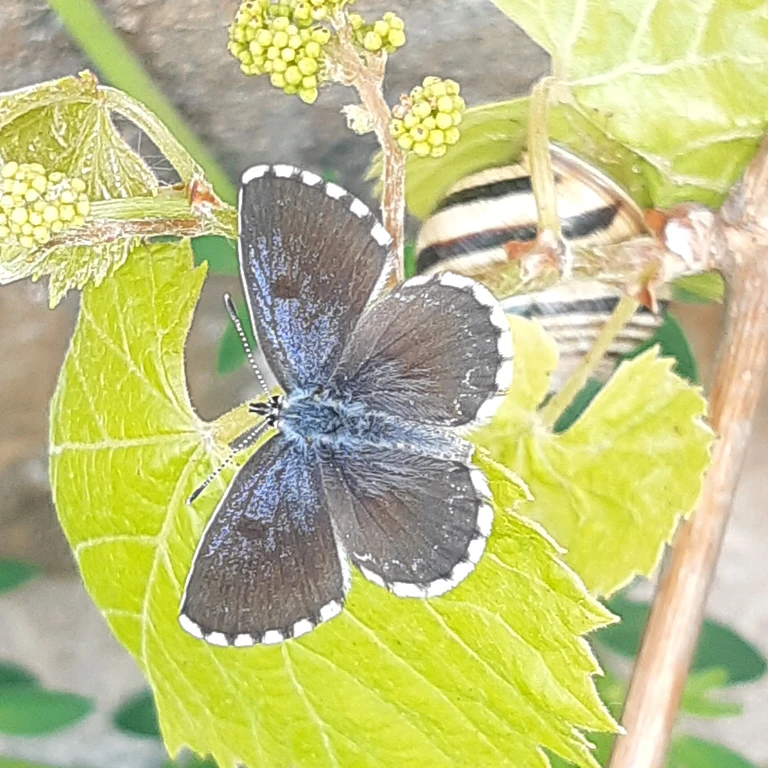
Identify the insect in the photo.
Scolitantides orion
